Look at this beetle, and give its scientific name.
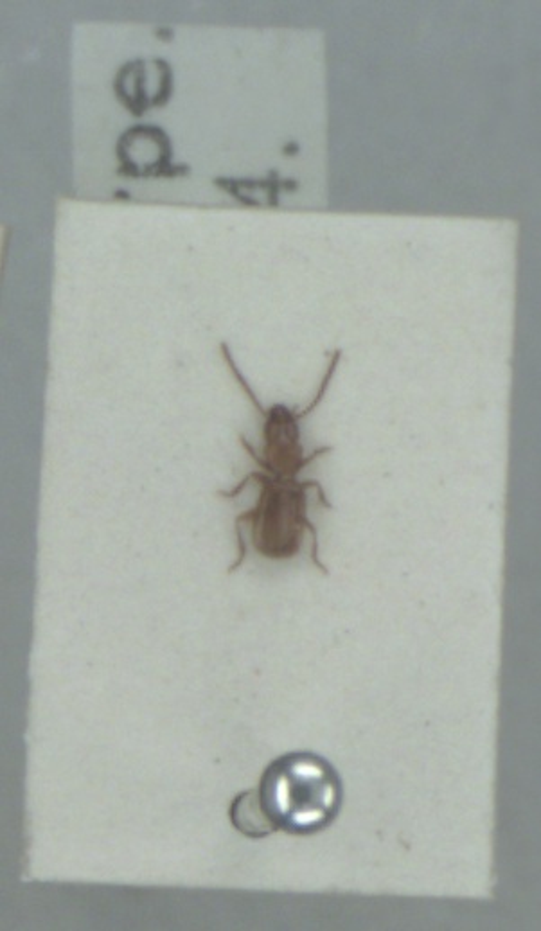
Aepus marinus
